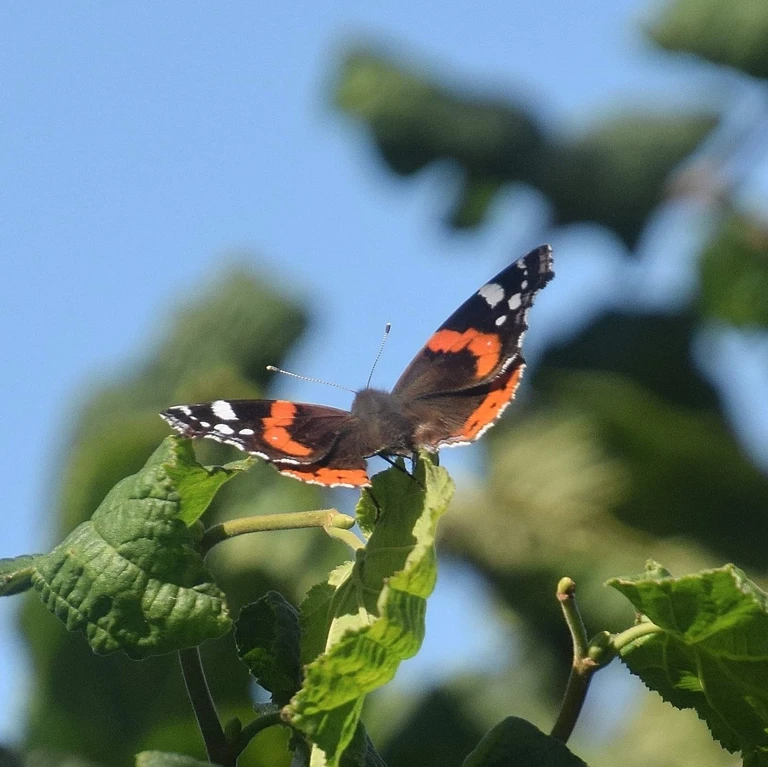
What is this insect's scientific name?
Vanessa atalanta
